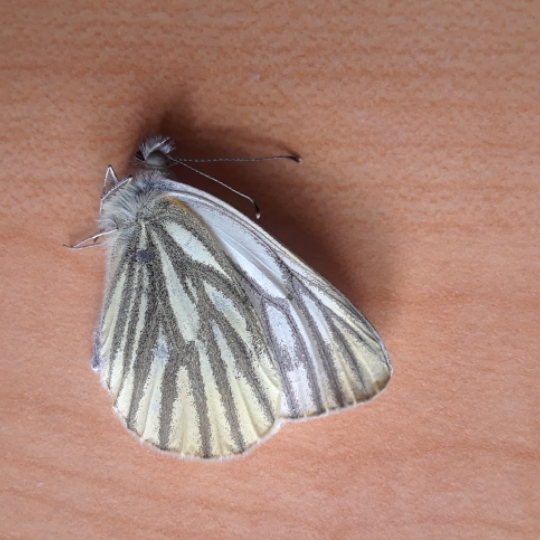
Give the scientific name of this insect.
Pieris napi
